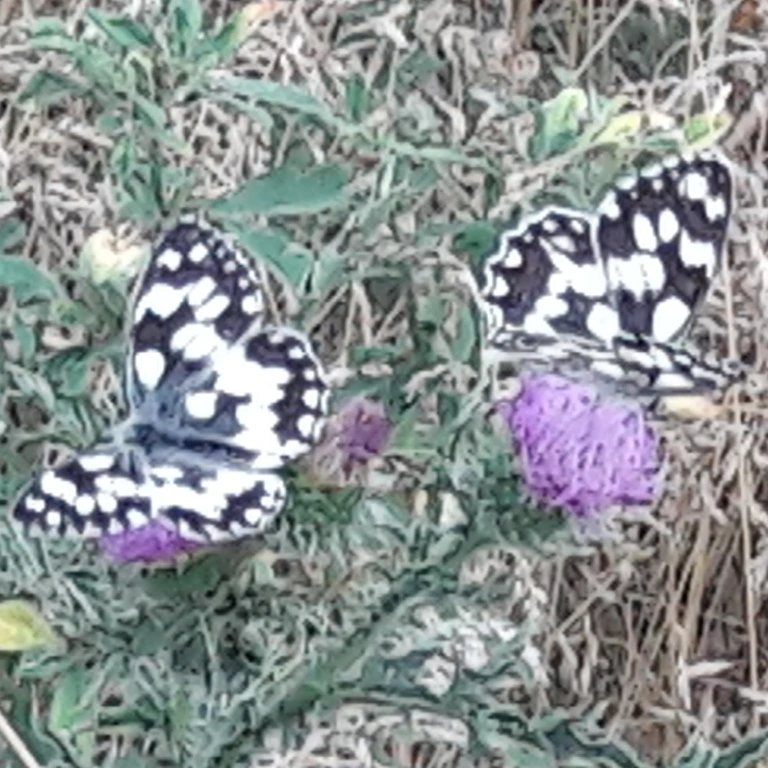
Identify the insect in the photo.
Melanargia galathea
